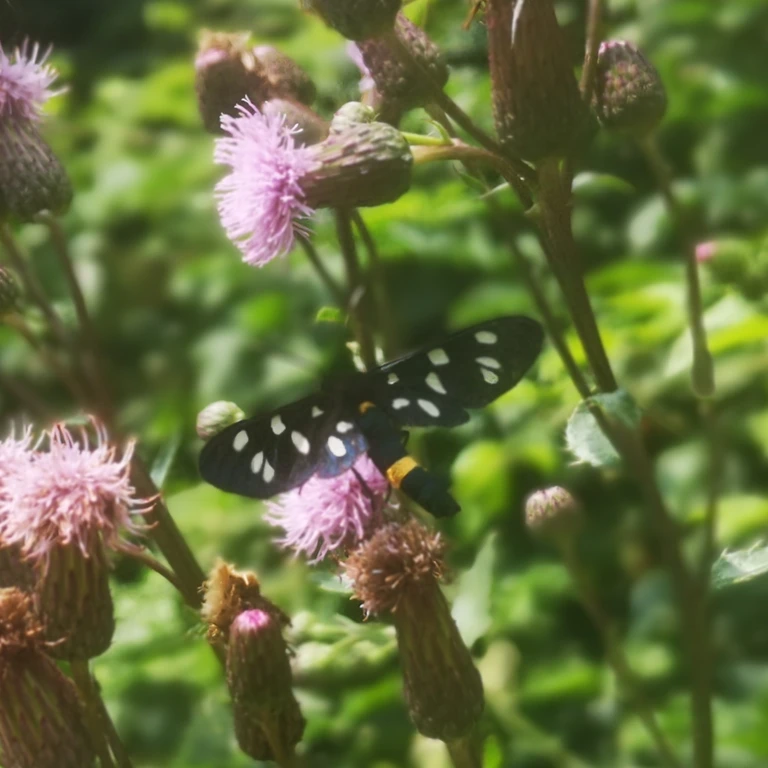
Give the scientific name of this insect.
Amata phegea
